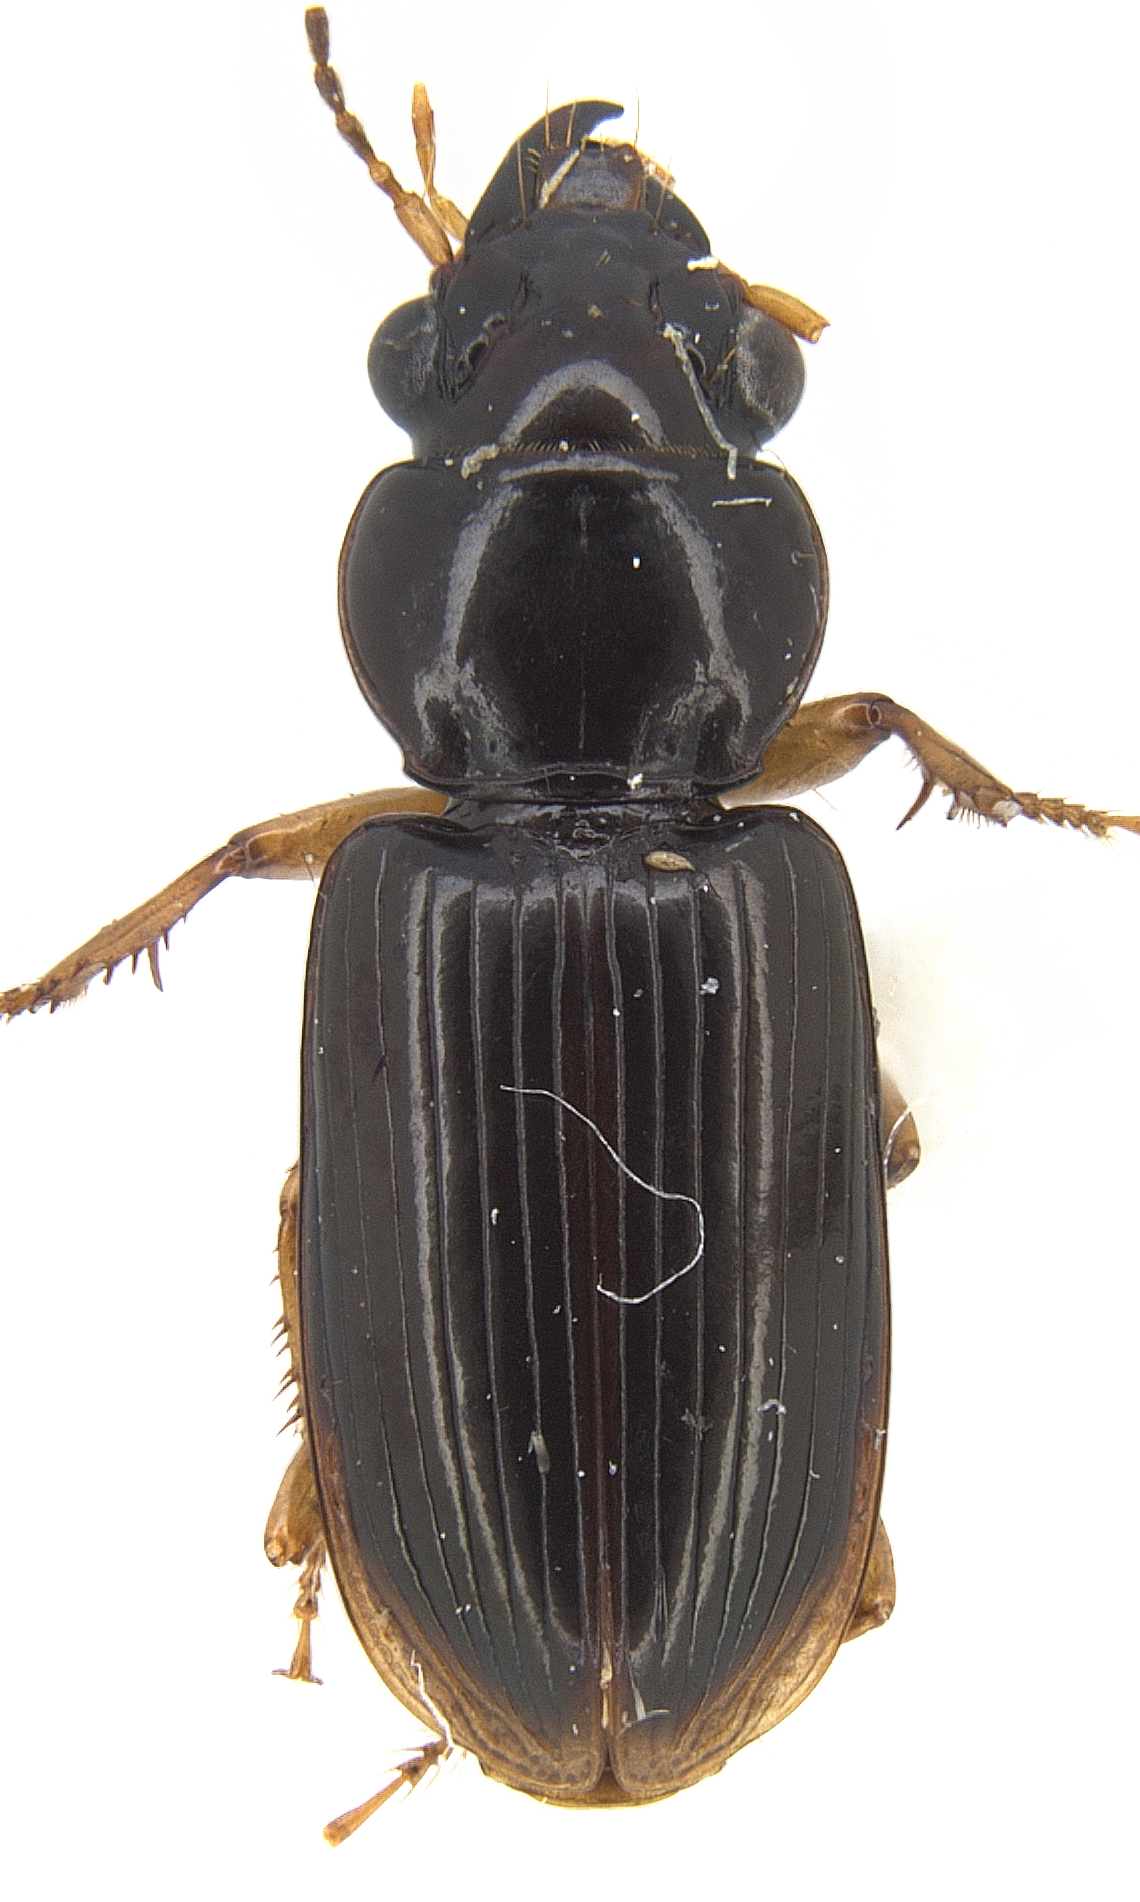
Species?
Pogonodaptus mexicanus
